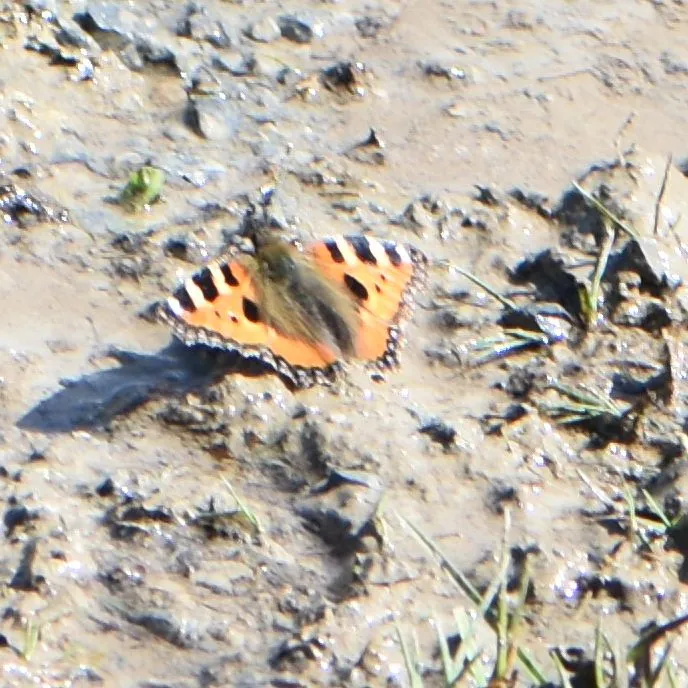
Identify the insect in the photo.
Aglais urticae
